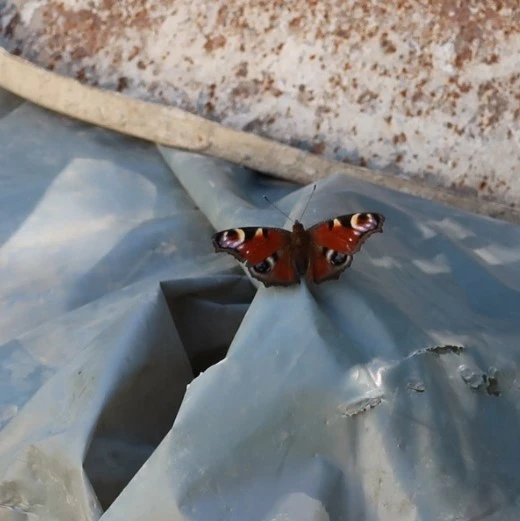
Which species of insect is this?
Aglais io
